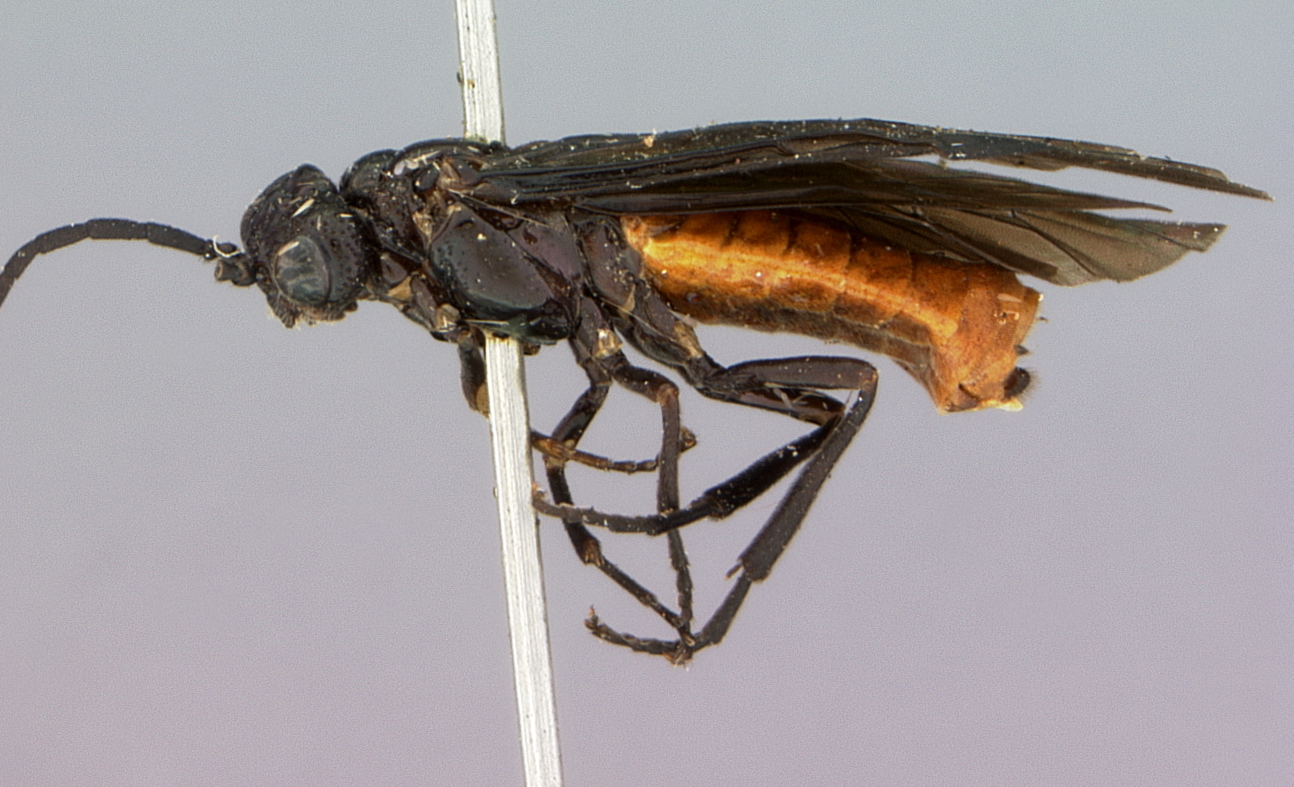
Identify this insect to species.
Strongylogaster tuberculiceps
